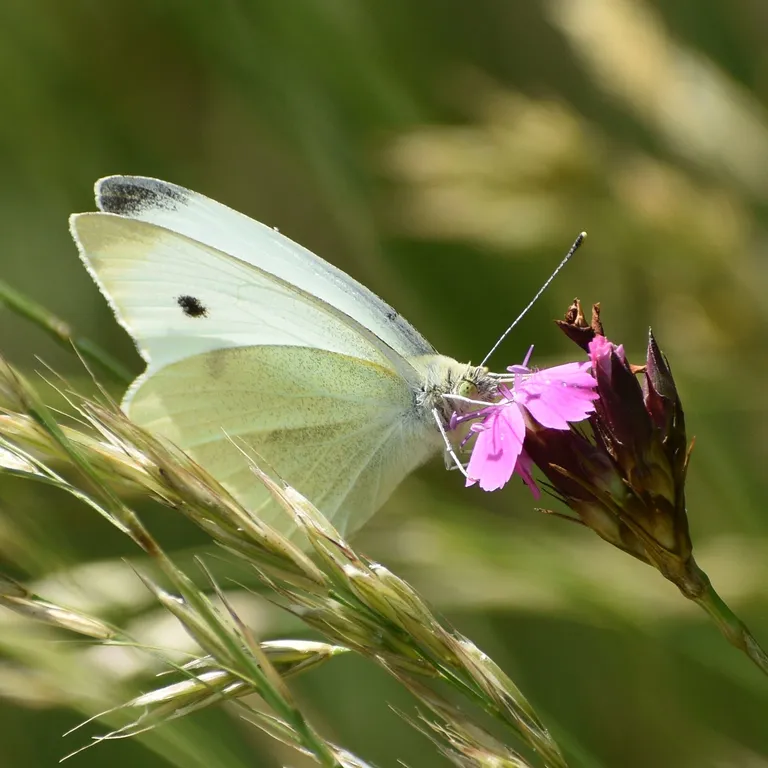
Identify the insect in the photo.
Pieris rapae
